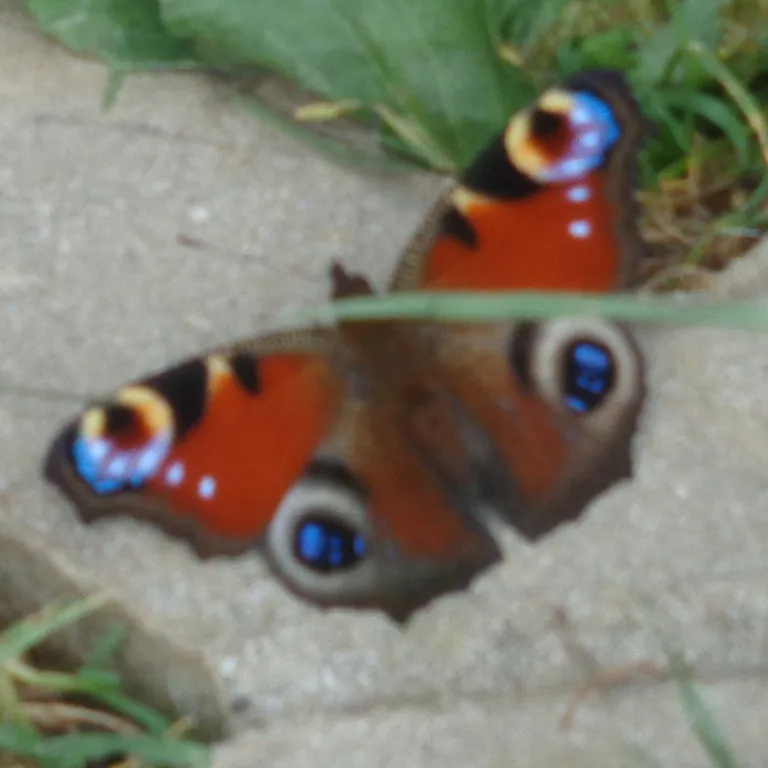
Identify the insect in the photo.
Aglais io
